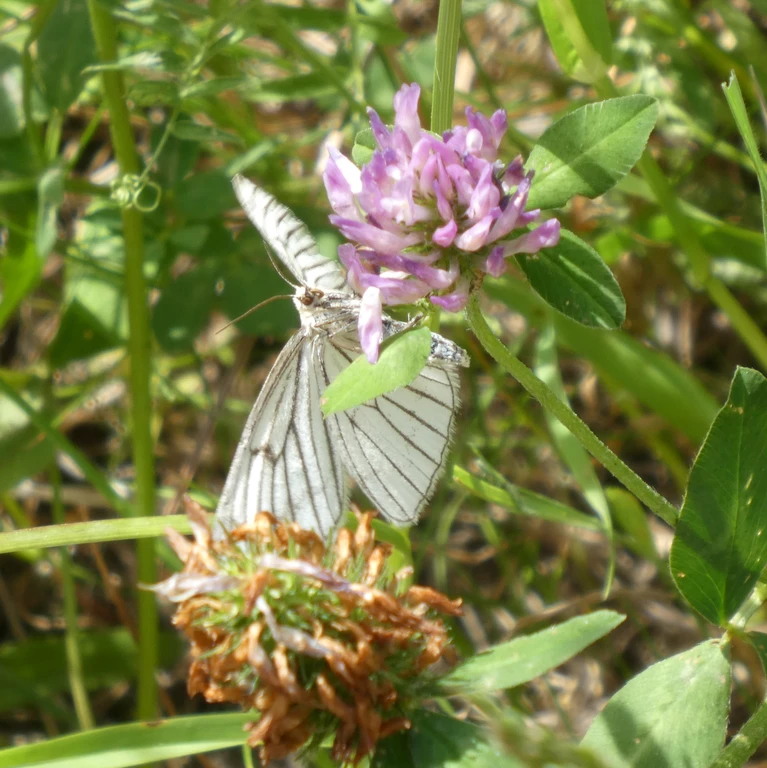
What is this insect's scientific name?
Siona lineata
